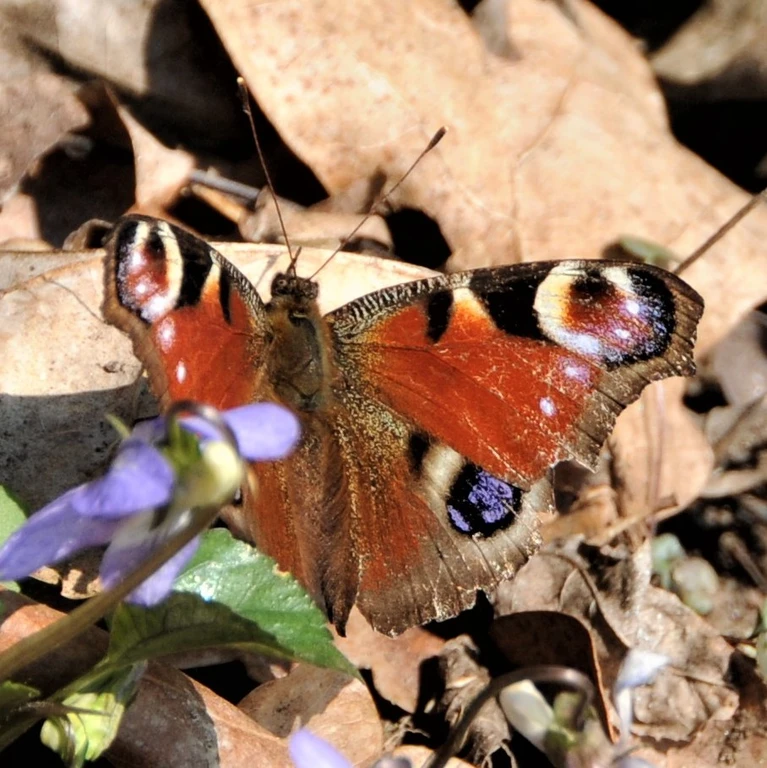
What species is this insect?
Aglais io
